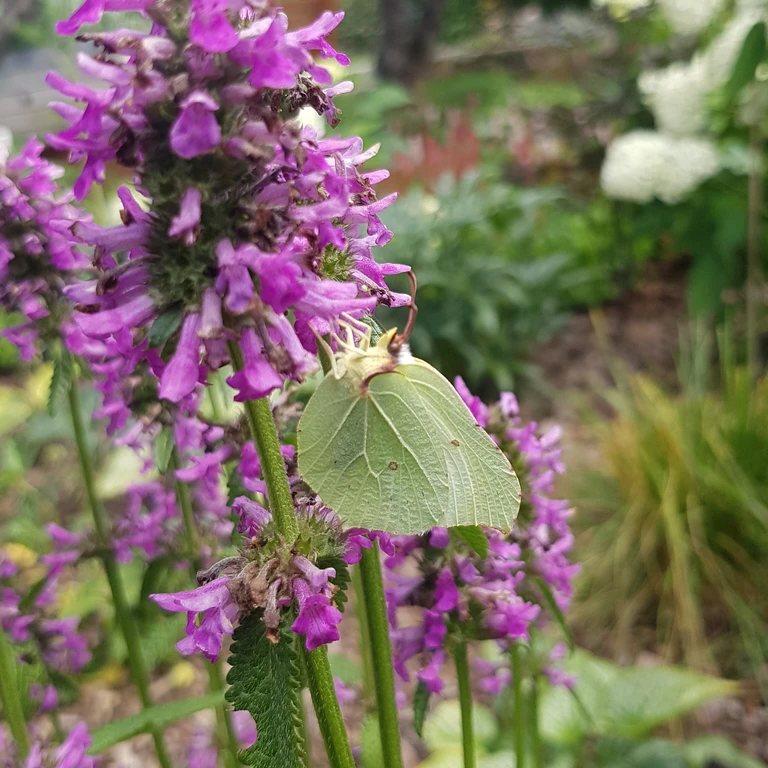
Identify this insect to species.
Gonepteryx rhamni
